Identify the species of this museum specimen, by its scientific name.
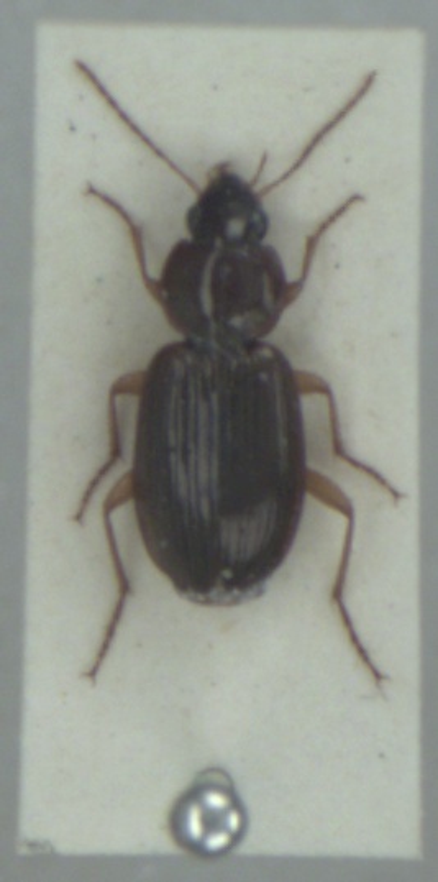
Olisthopus rotundatus
